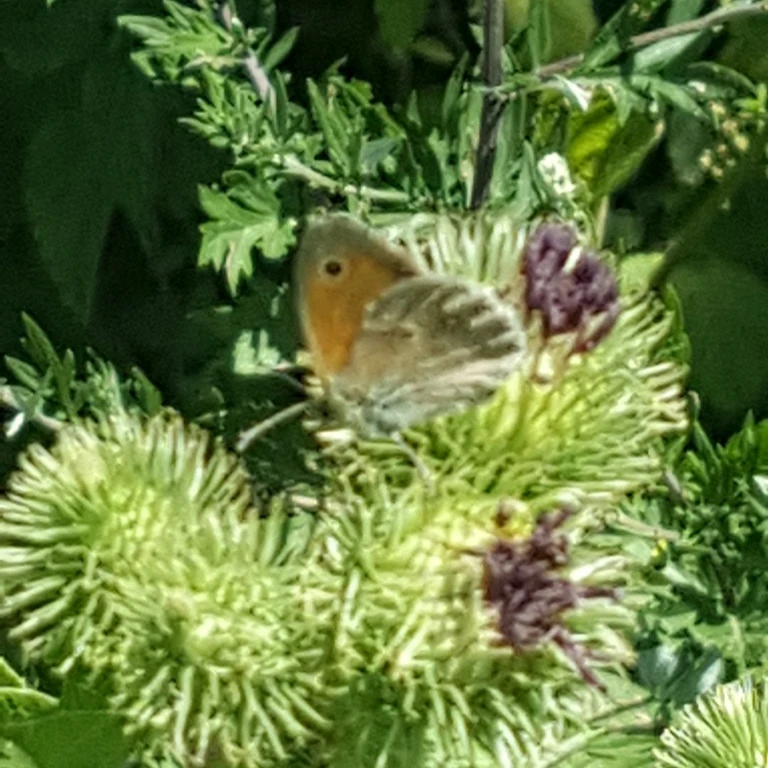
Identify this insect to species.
Coenonympha pamphilus
